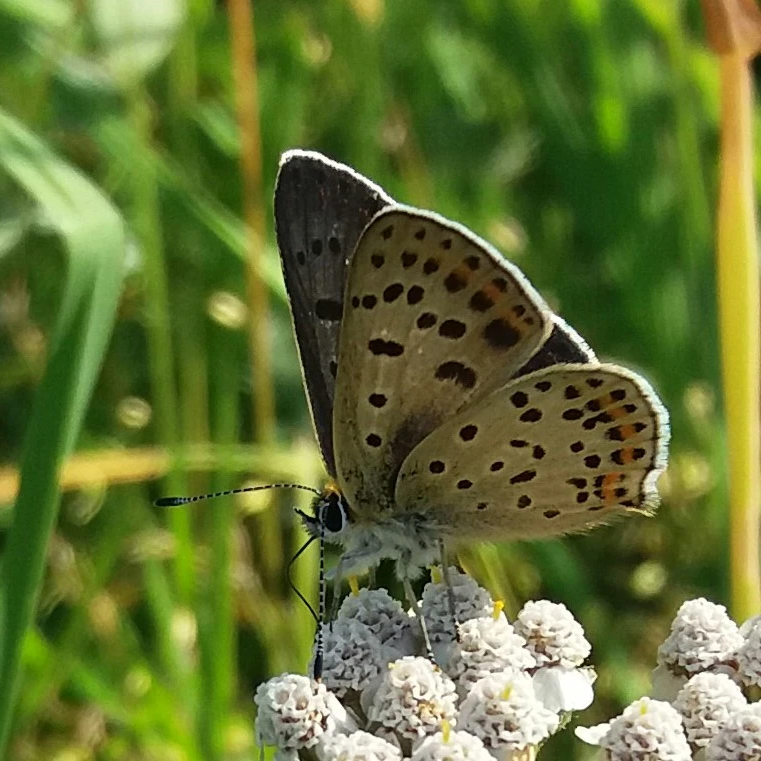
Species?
Lycaena tityrus (also Loweia tityrus)
